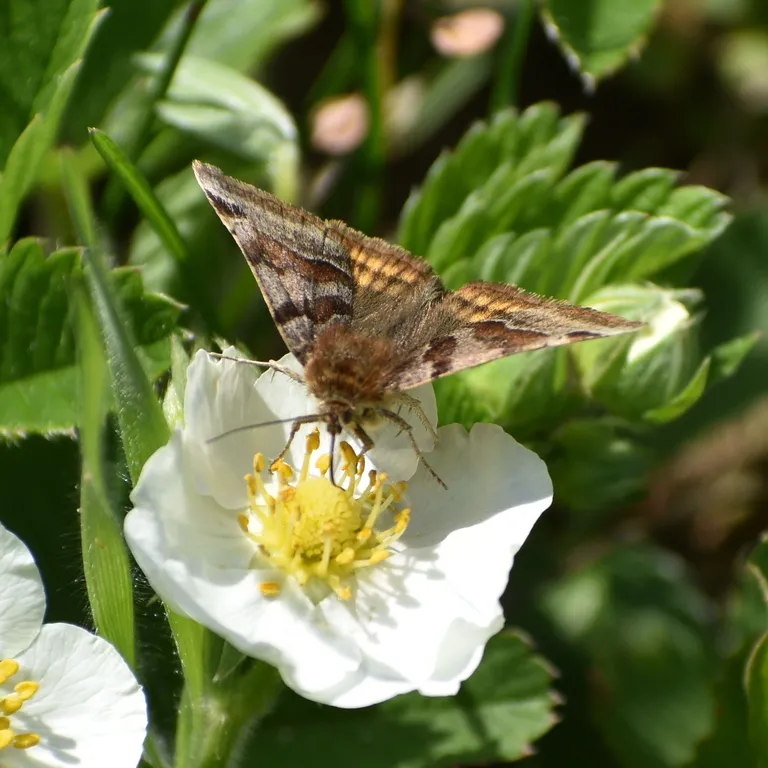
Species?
Euclidia glyphica
